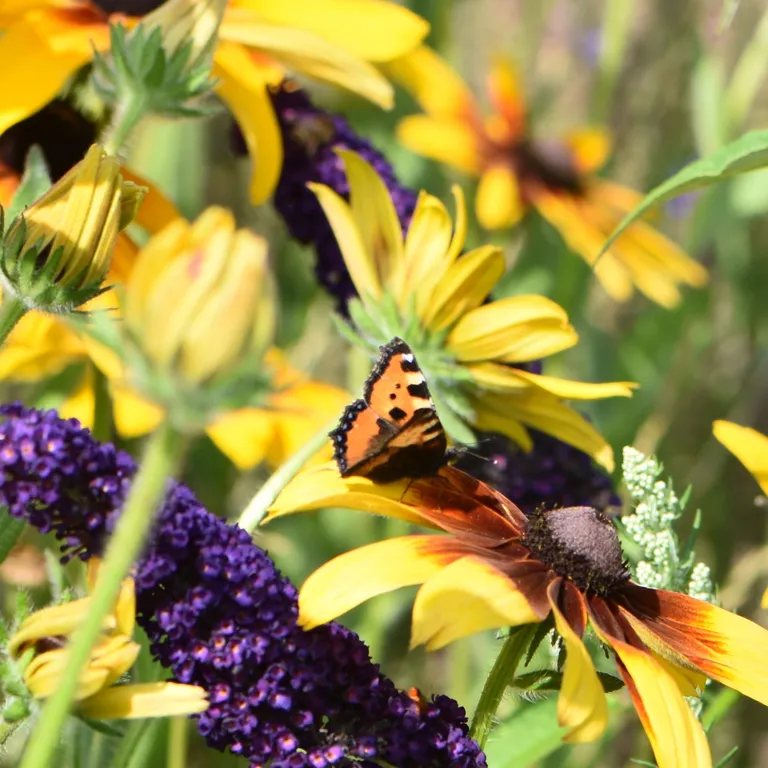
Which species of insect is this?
Aglais urticae
